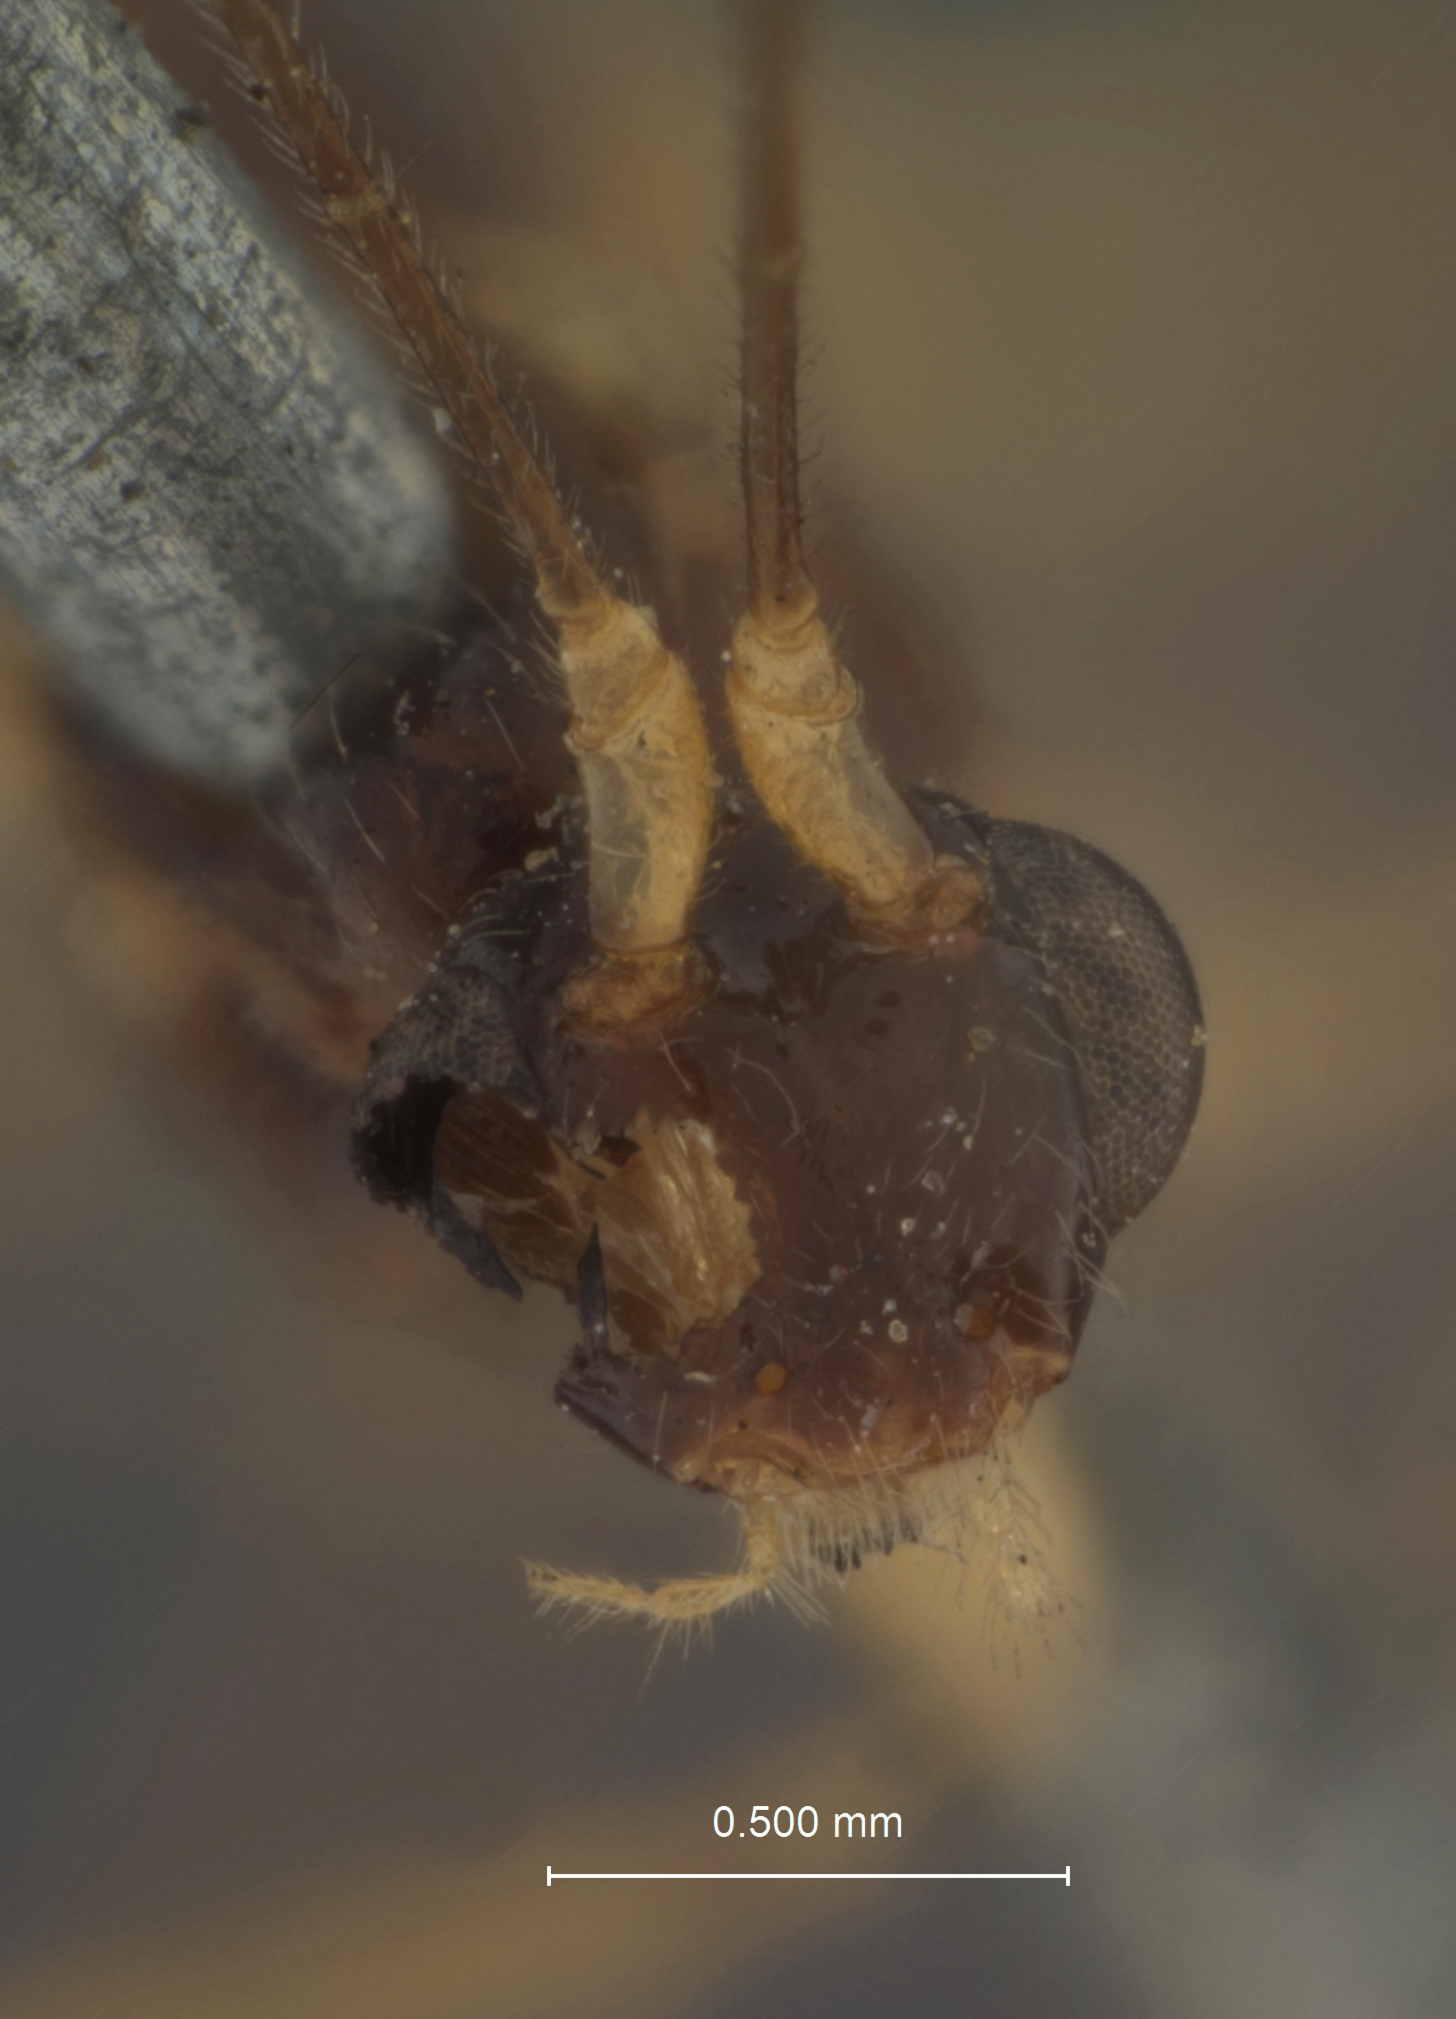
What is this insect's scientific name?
Macrocentrus pyraustae
